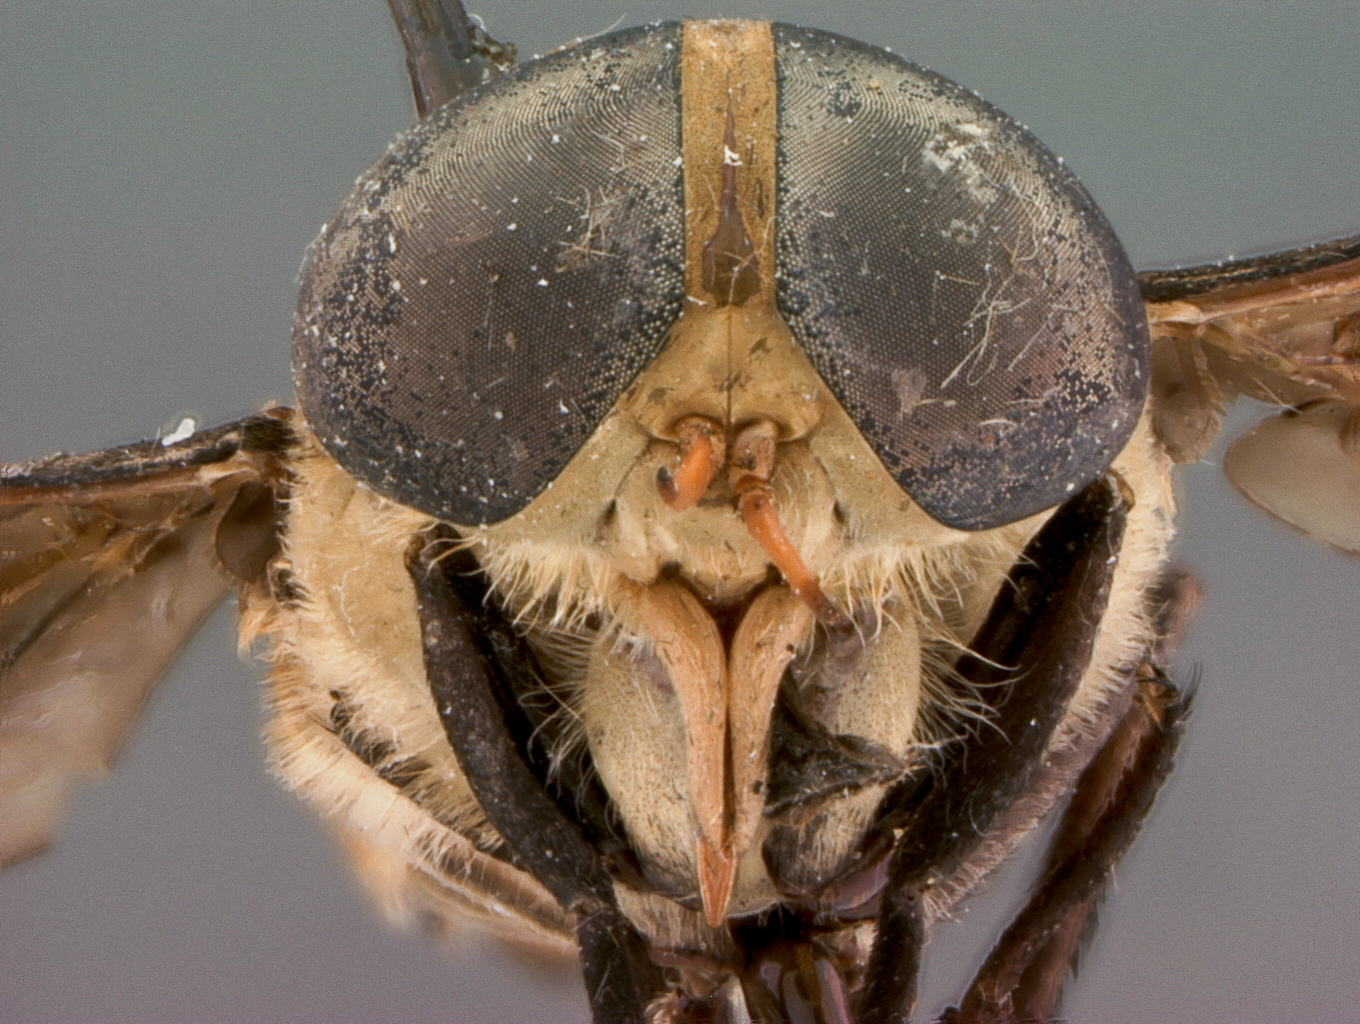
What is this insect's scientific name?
Tabanus fascius
